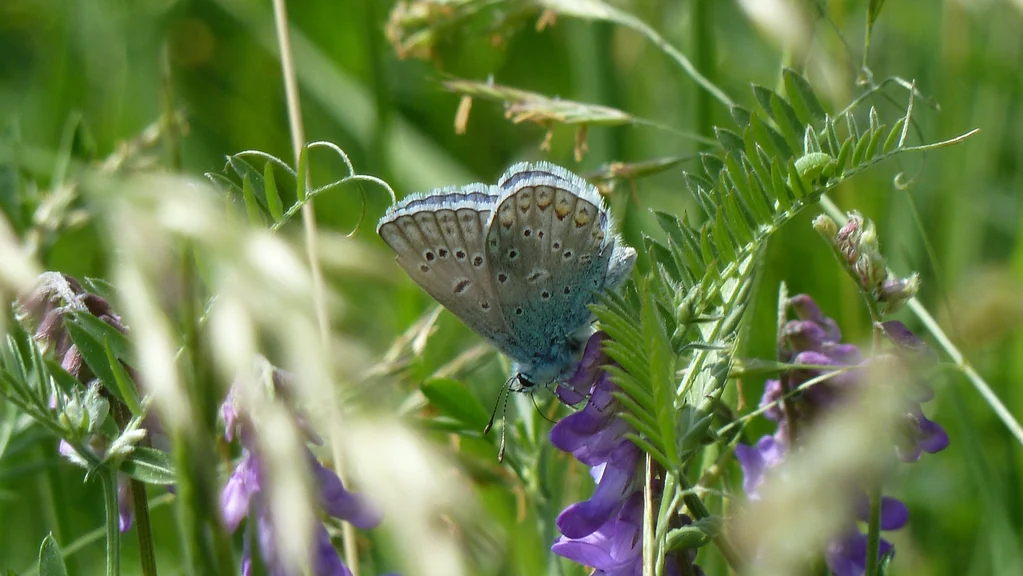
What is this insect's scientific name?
Polyommatus icarus
